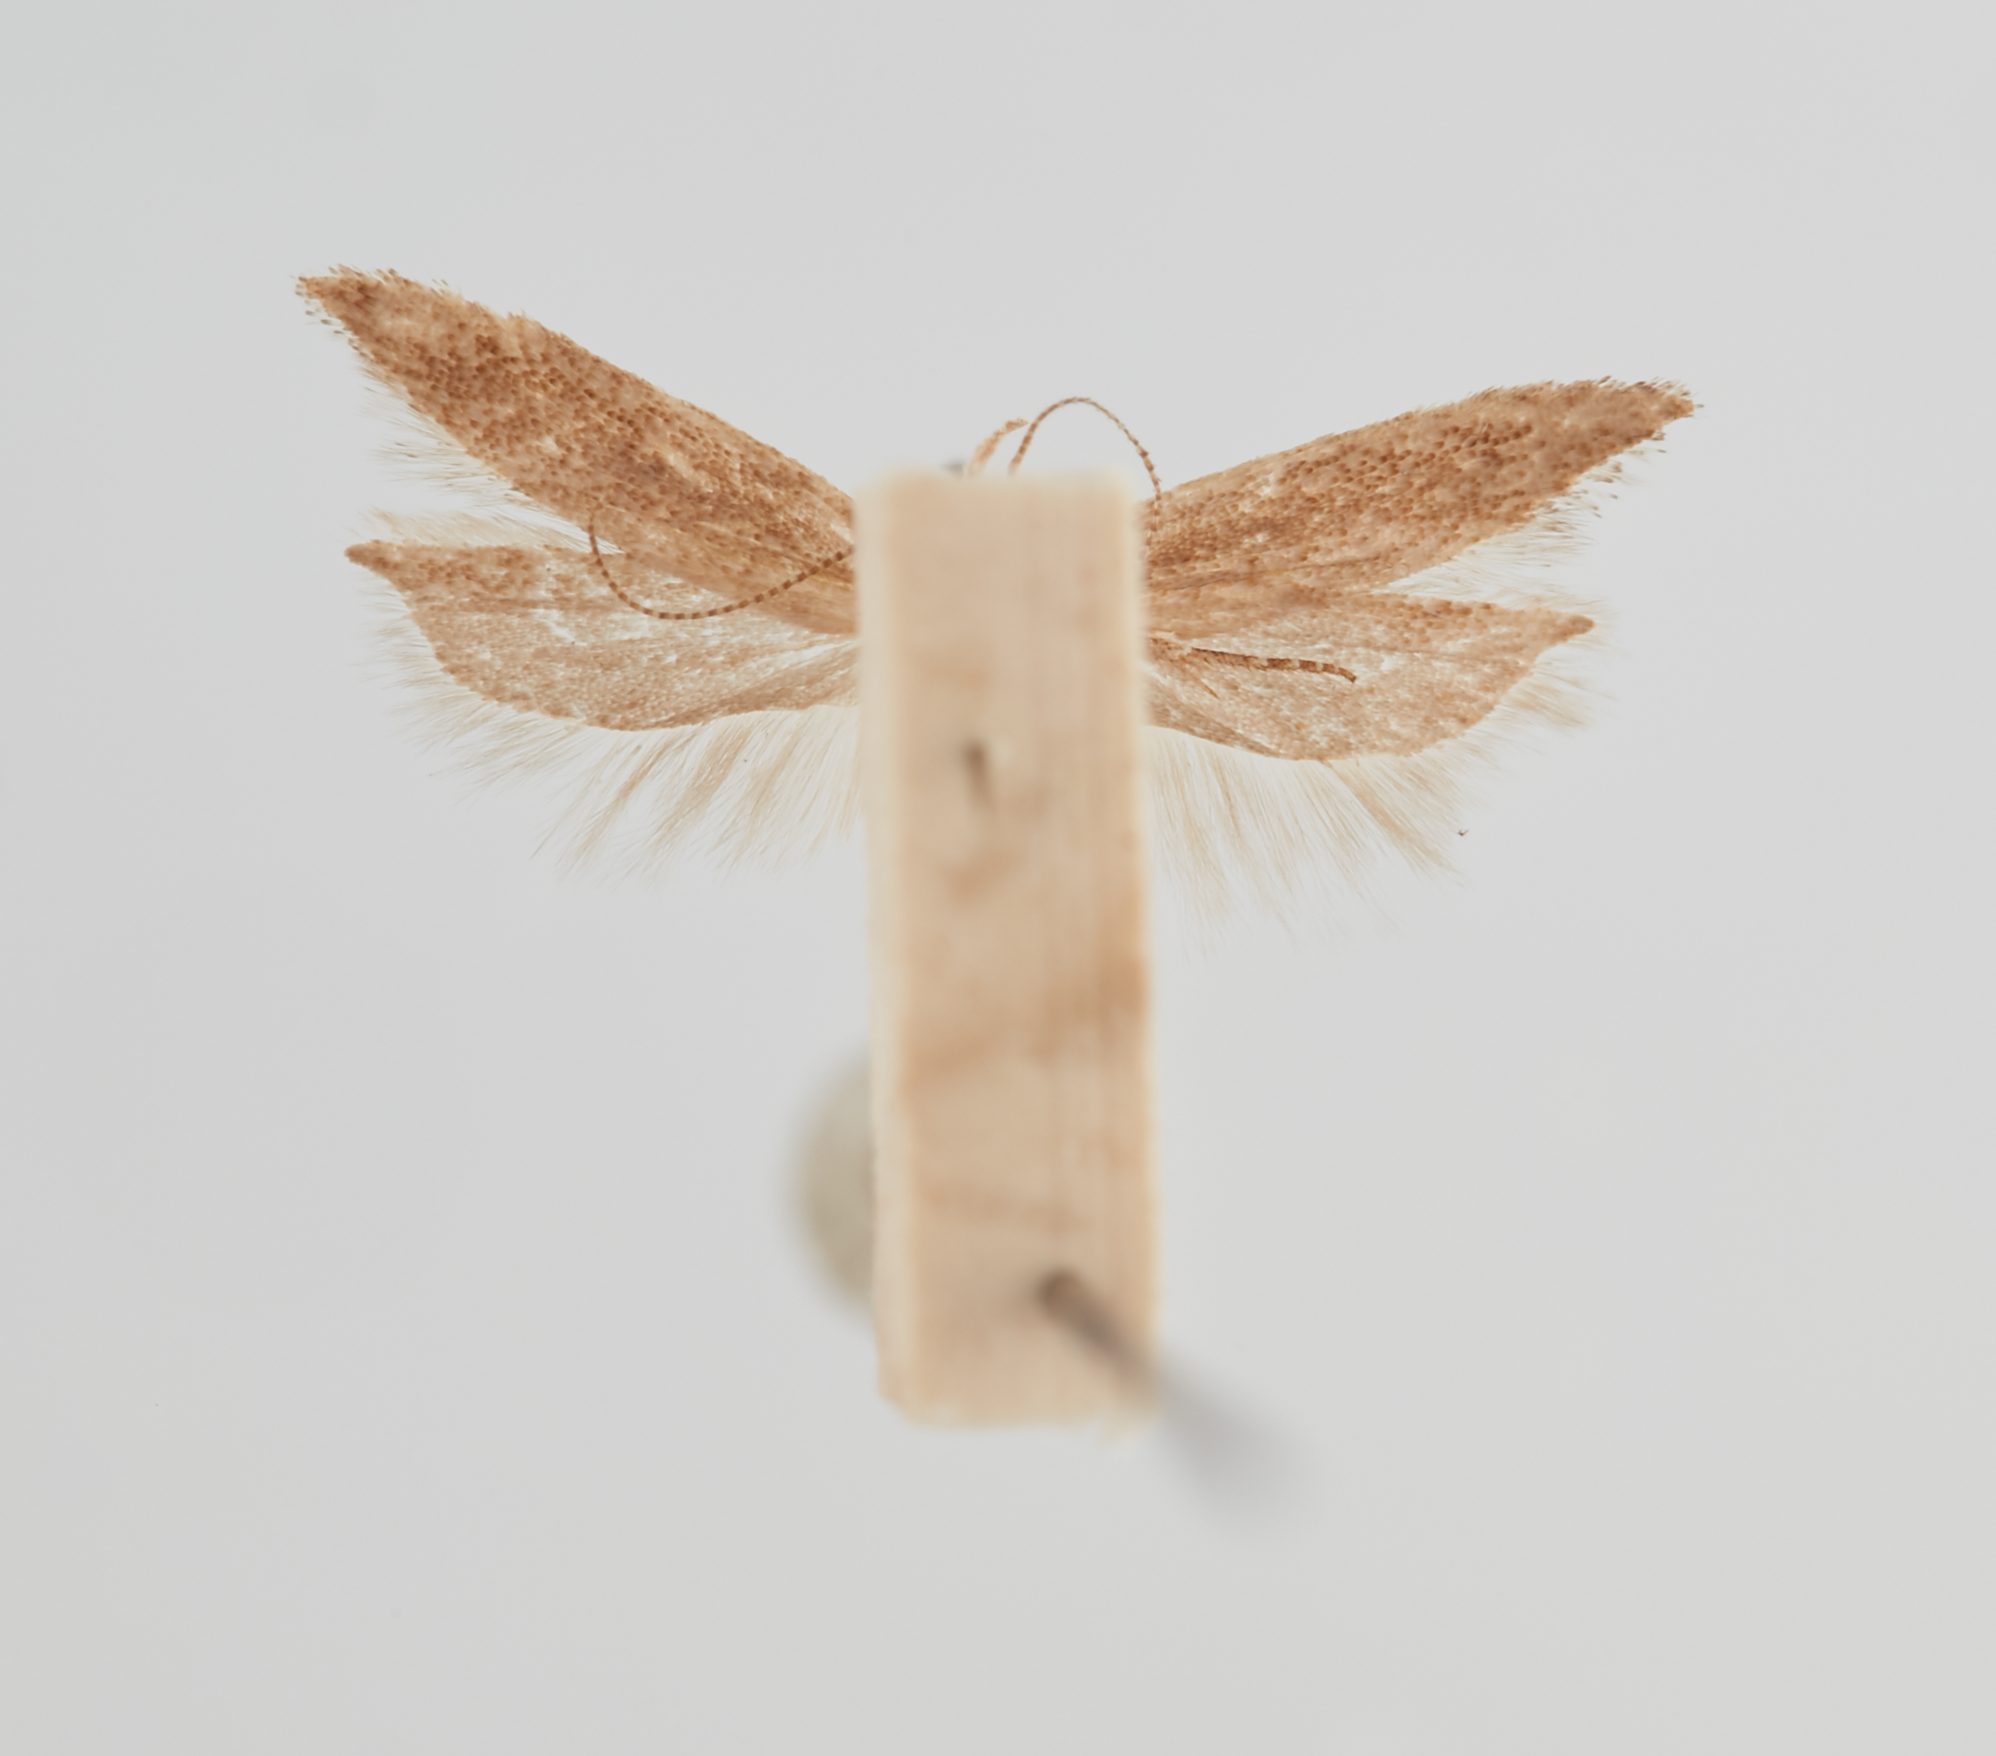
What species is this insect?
Exceptia neopetrella
